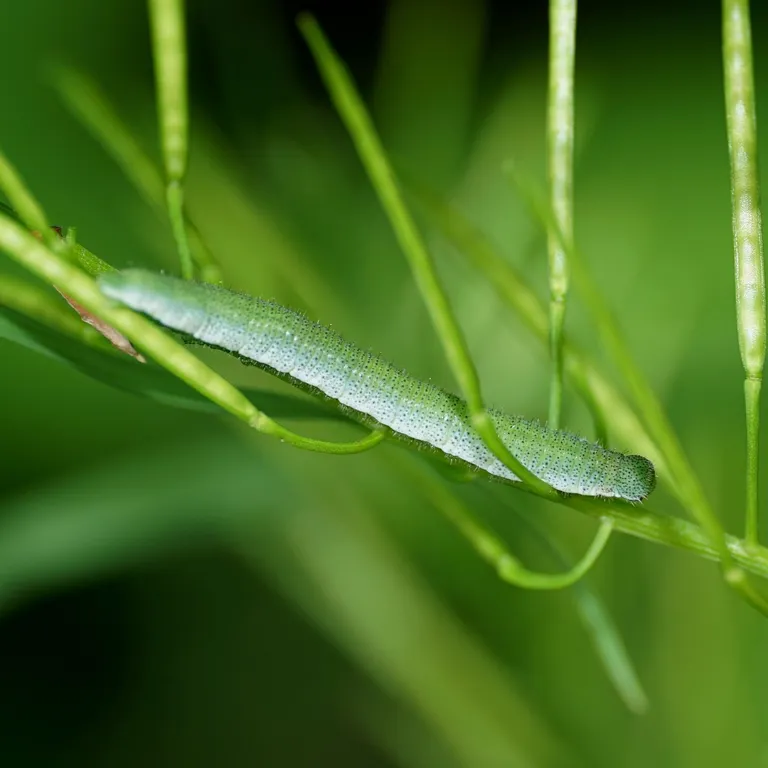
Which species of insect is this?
Anthocharis cardamines
